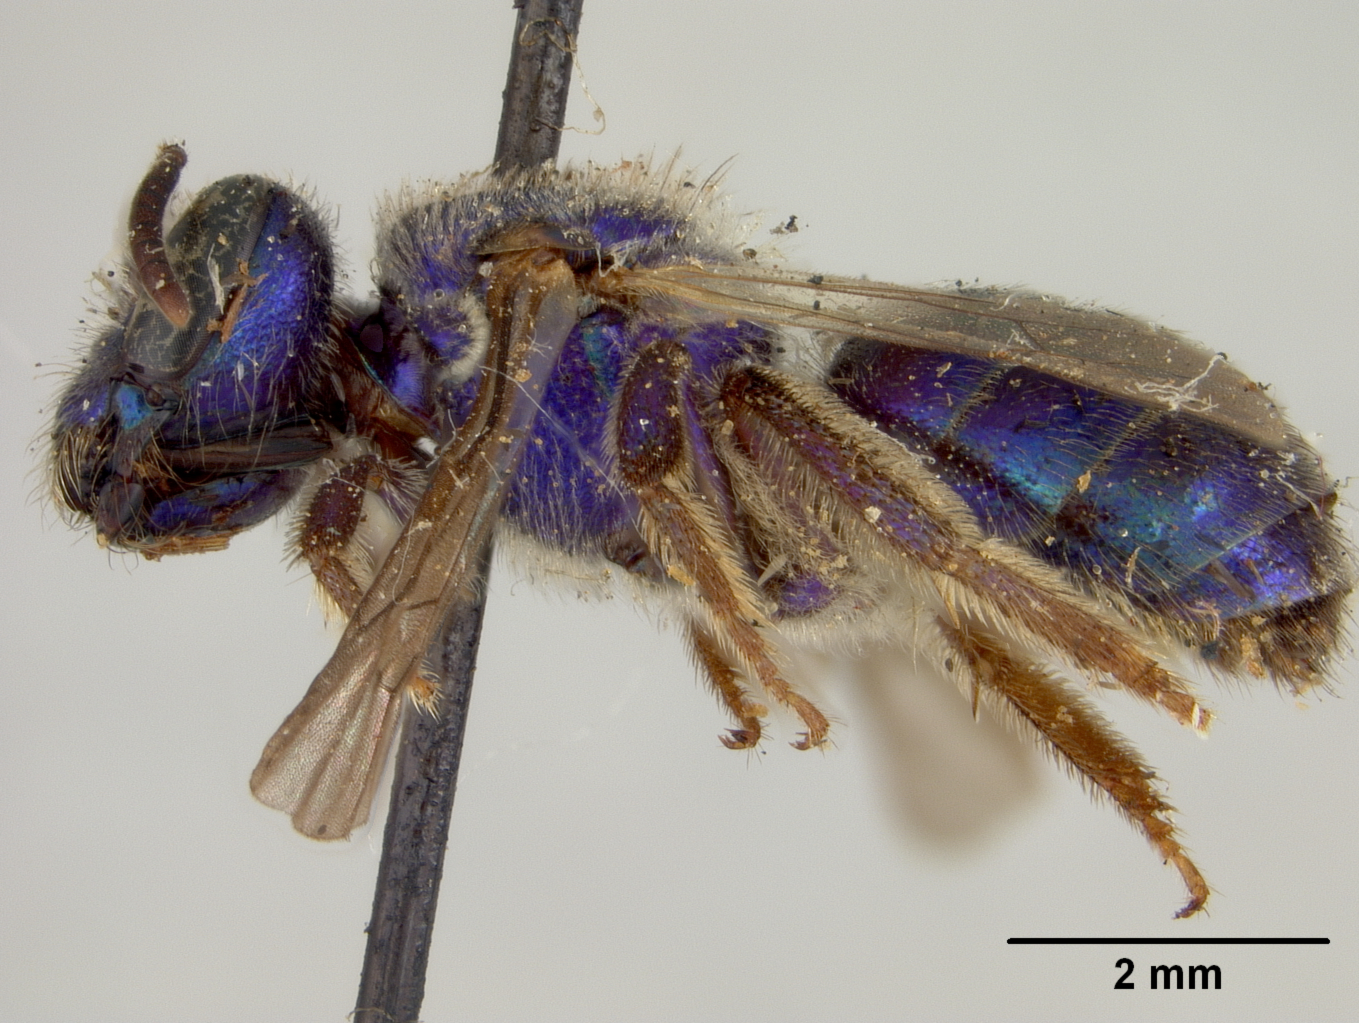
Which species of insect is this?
Augochlora anonyma
